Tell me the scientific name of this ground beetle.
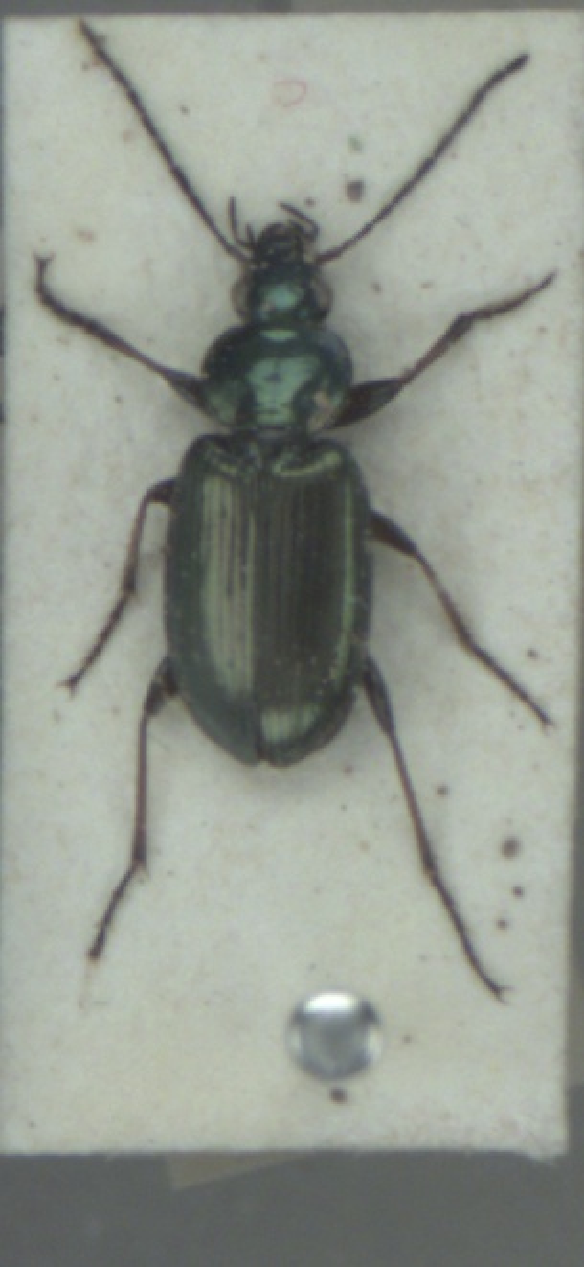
Agonum muelleri
